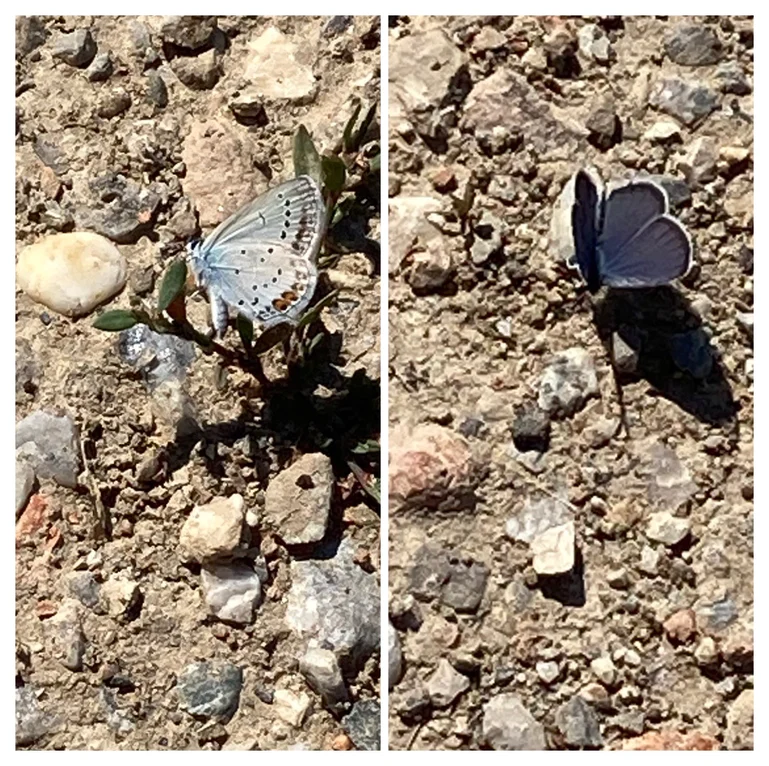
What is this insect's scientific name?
Cupido argiades (also Elkalyce argiades)
